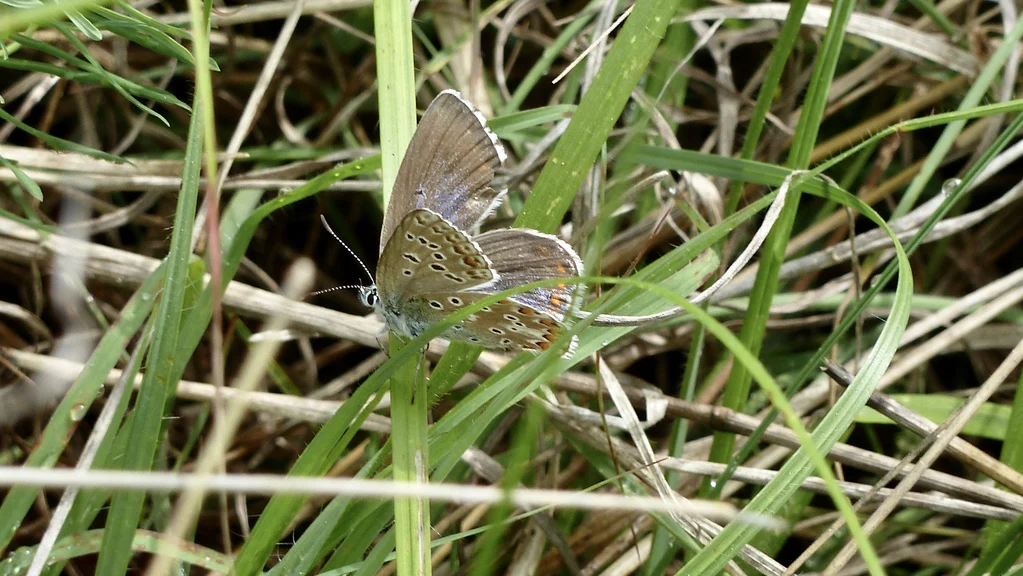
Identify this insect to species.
Lysandra bellargus
